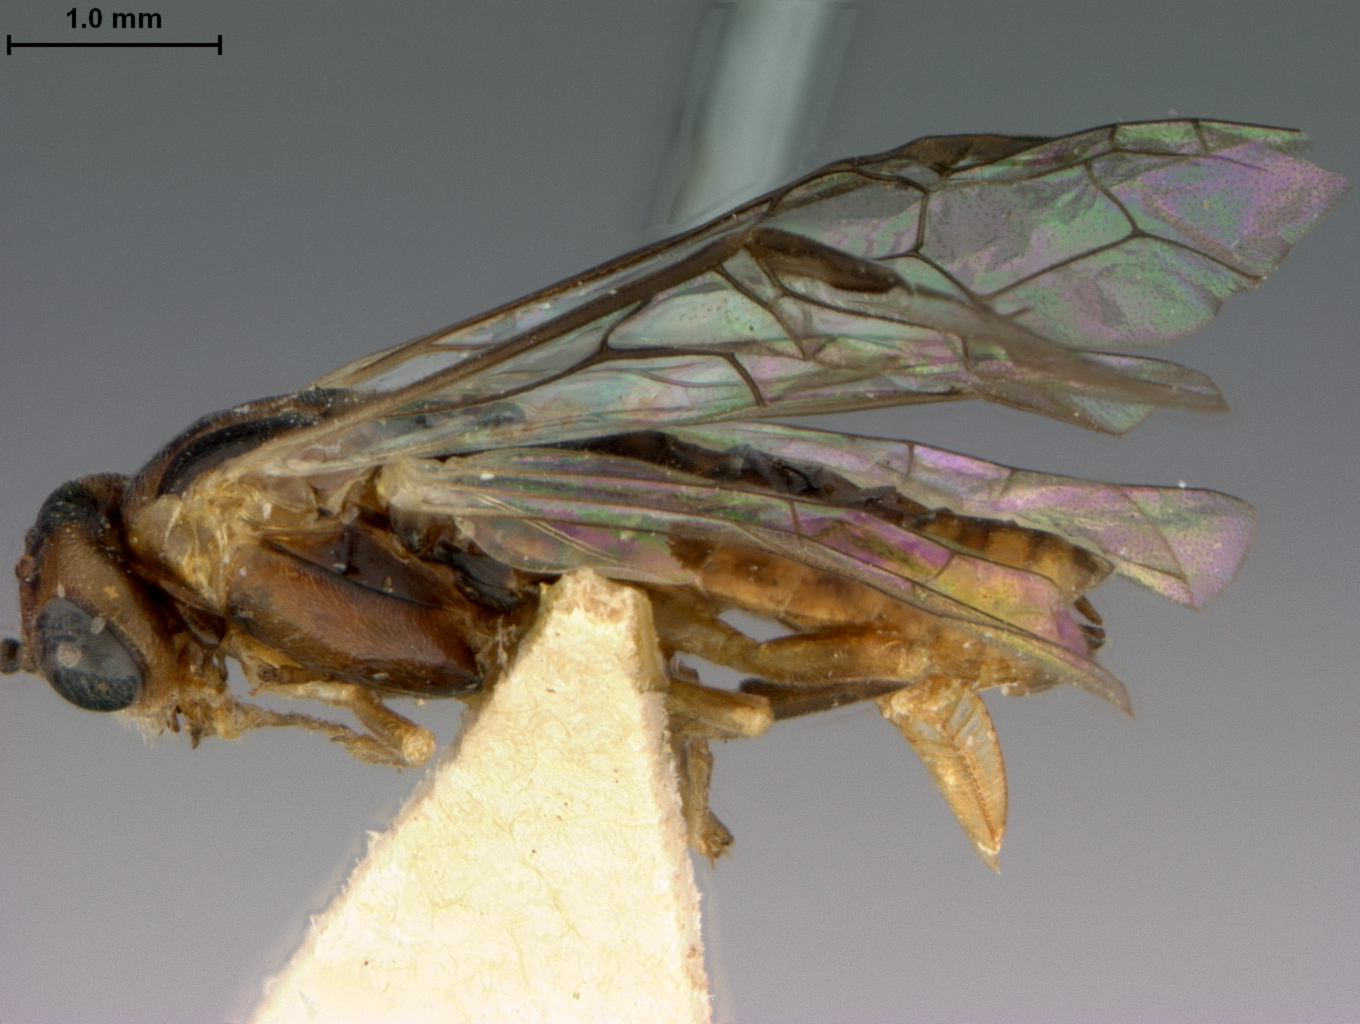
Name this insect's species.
Pontania acuminata
